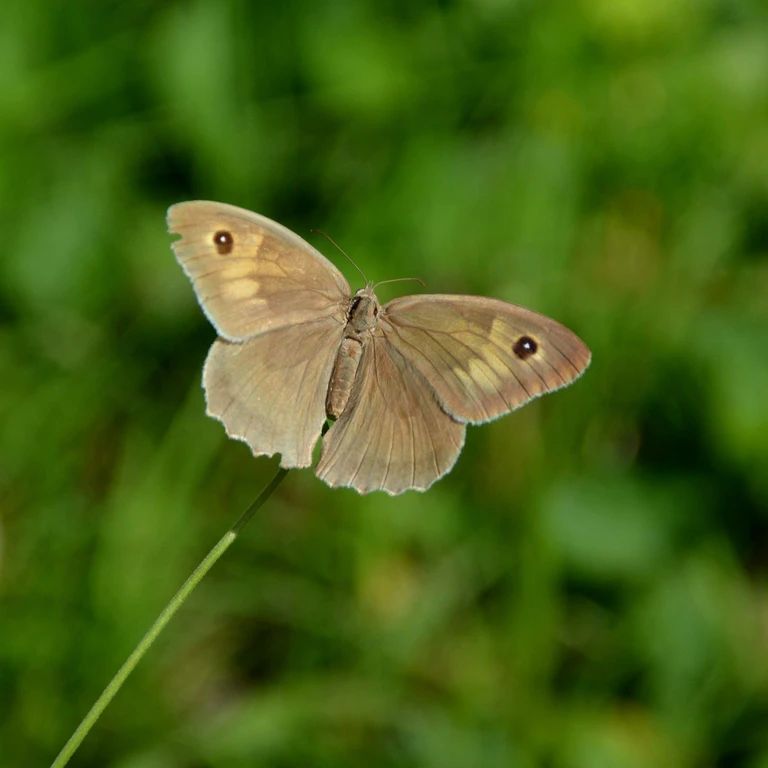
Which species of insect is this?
Maniola jurtina
